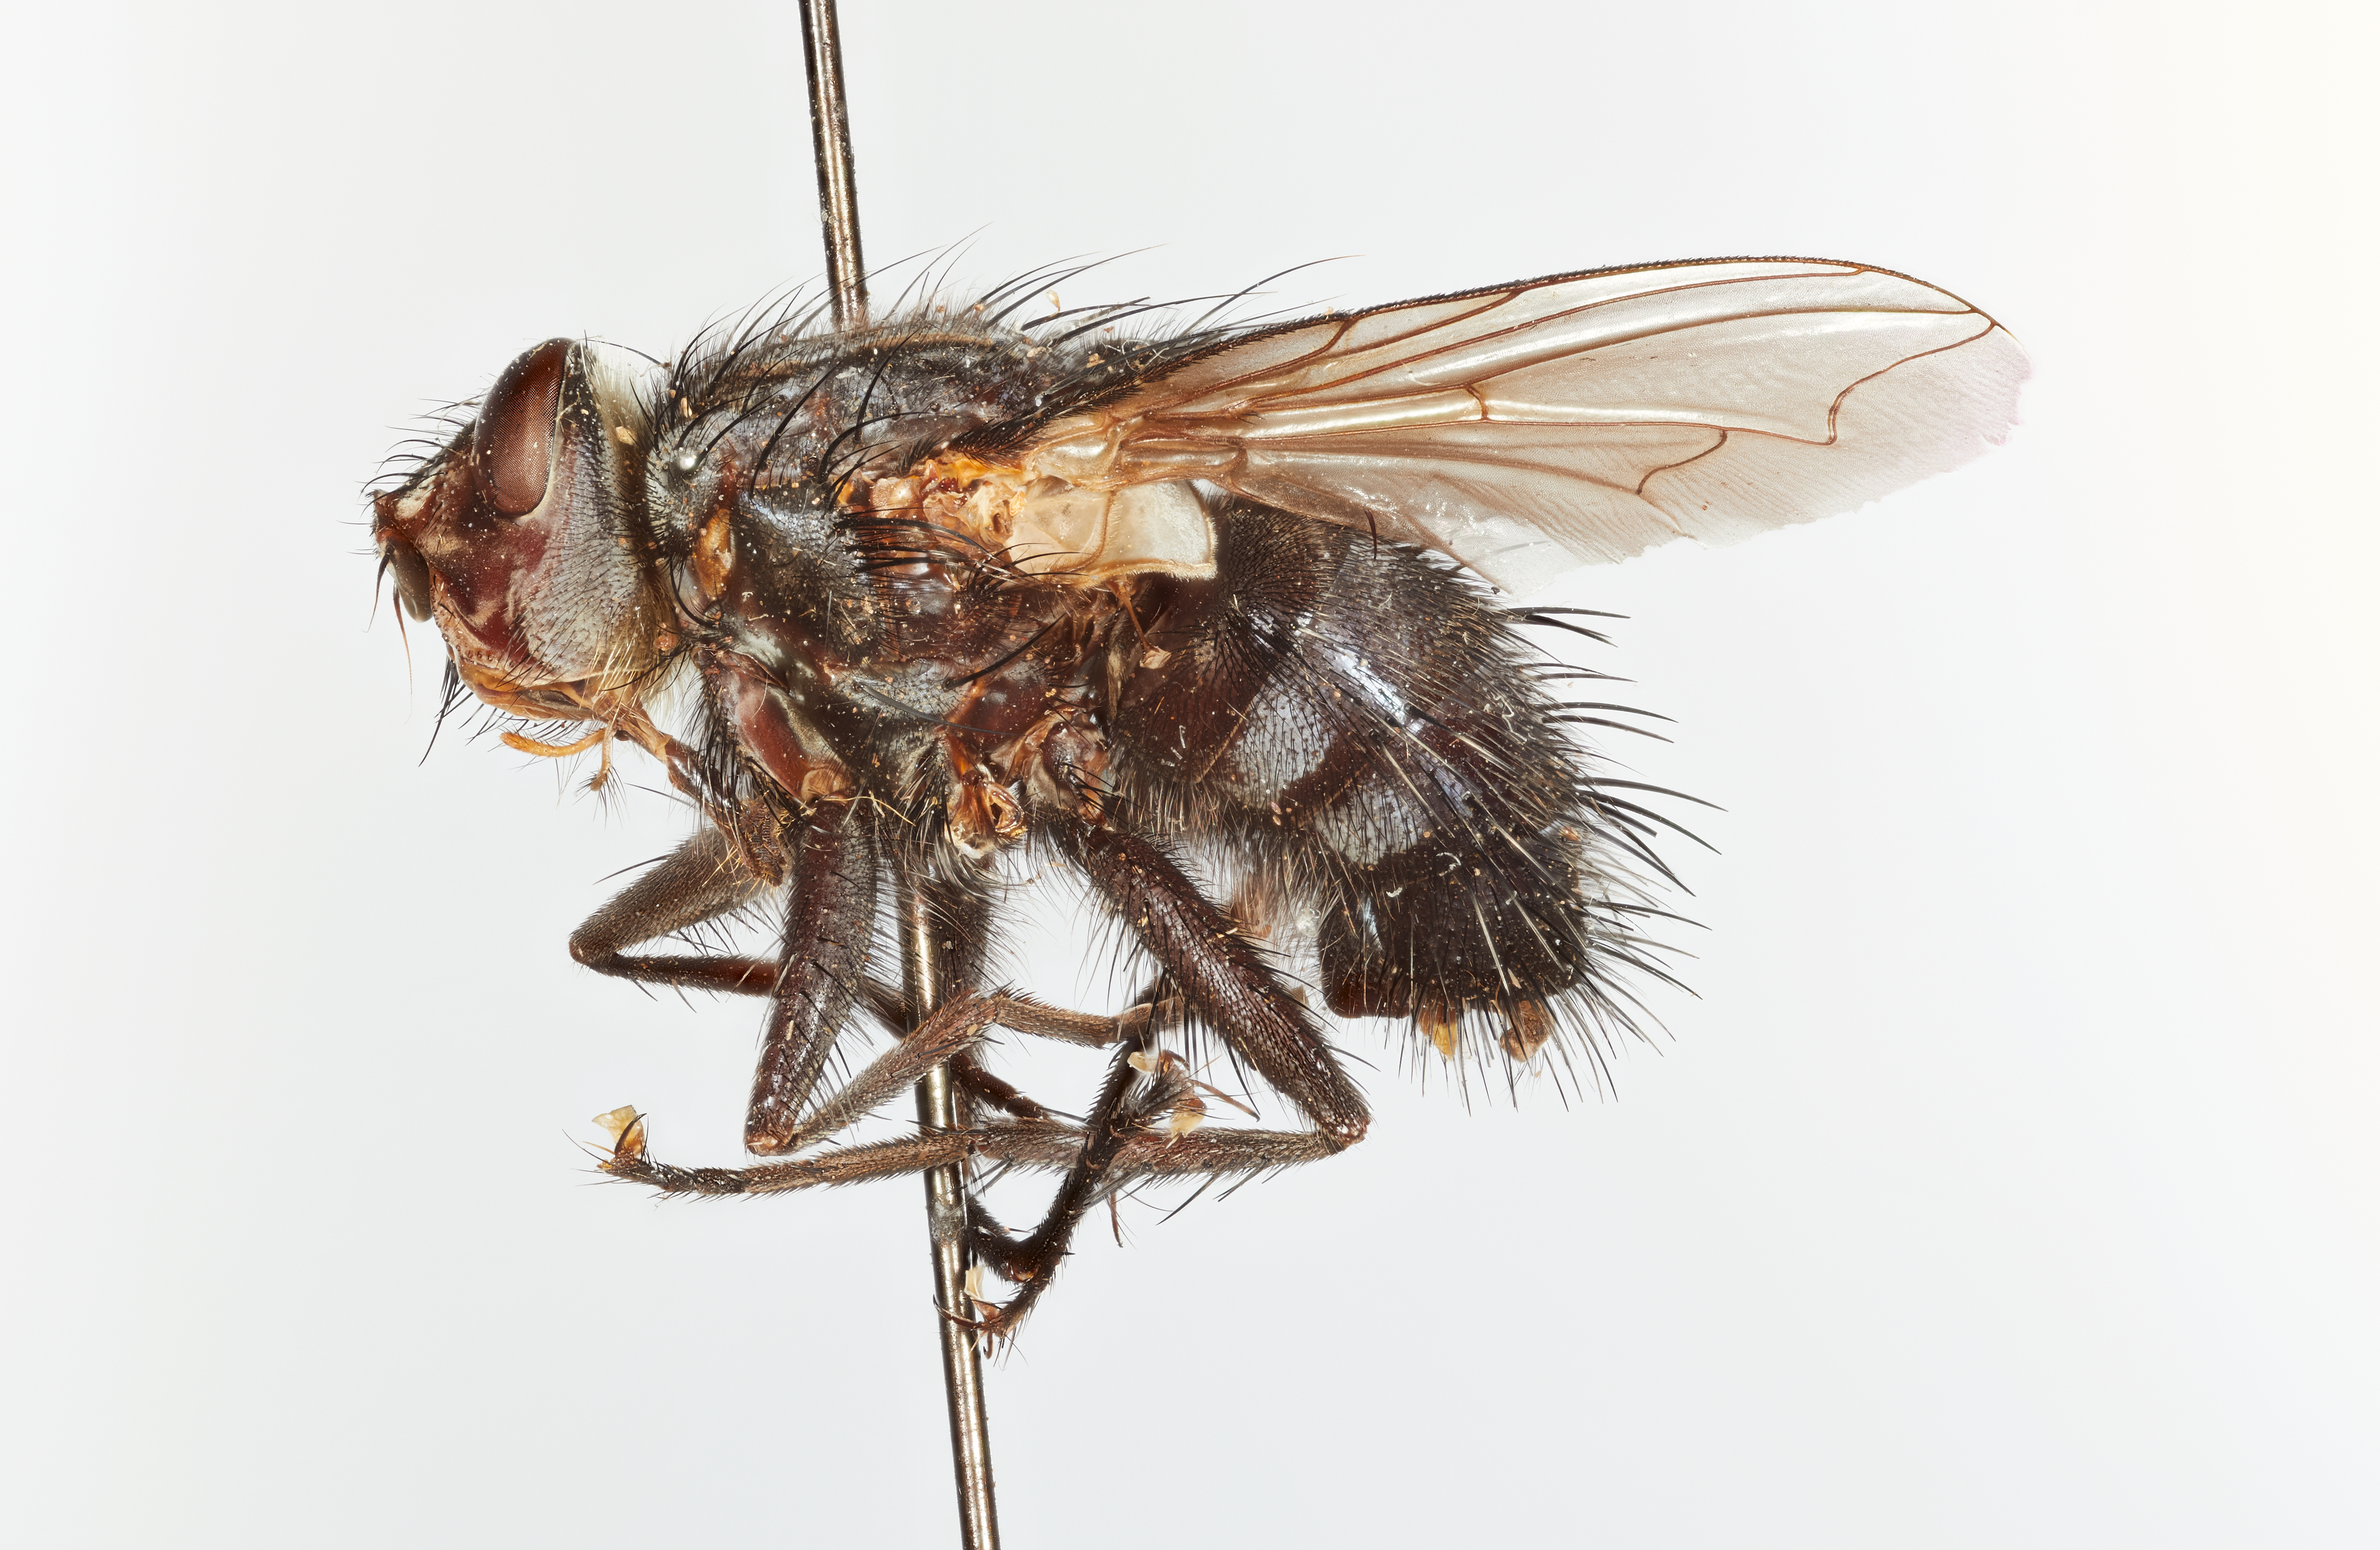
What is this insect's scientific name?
Psecacera robusta
